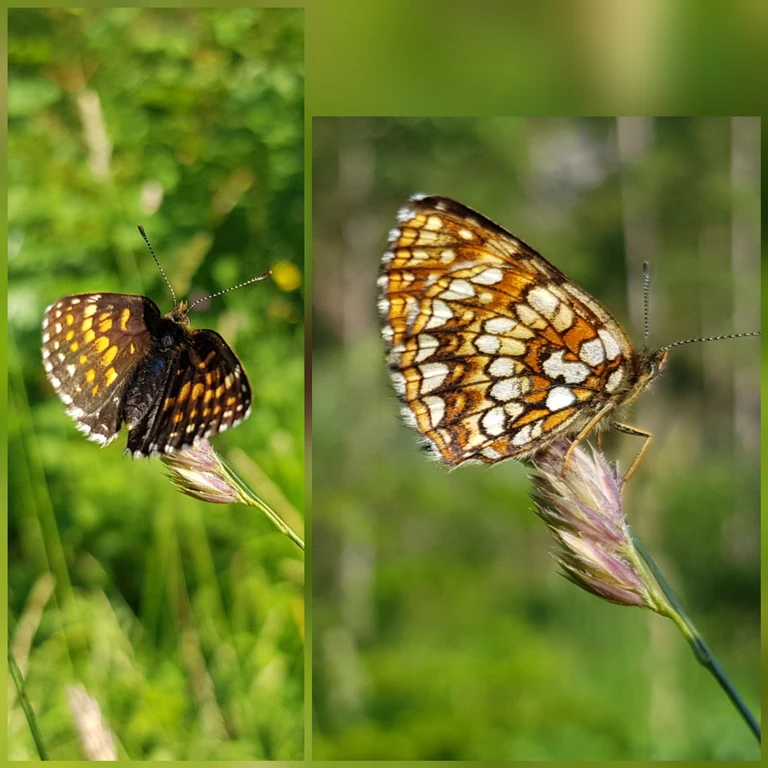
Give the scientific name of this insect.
Melitaea diamina
